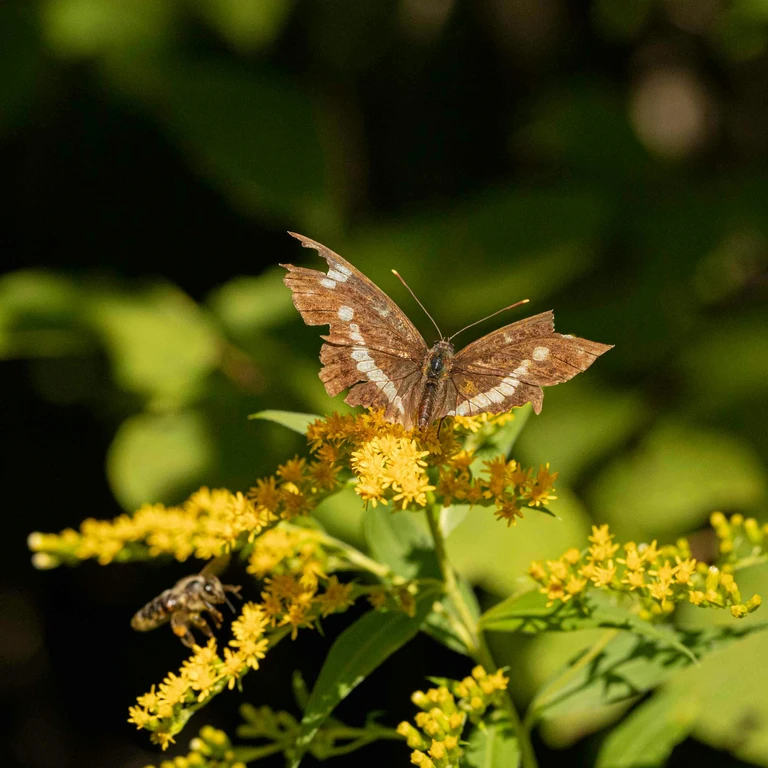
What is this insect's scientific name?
Limenitis camilla (also Ladoga camilla)
